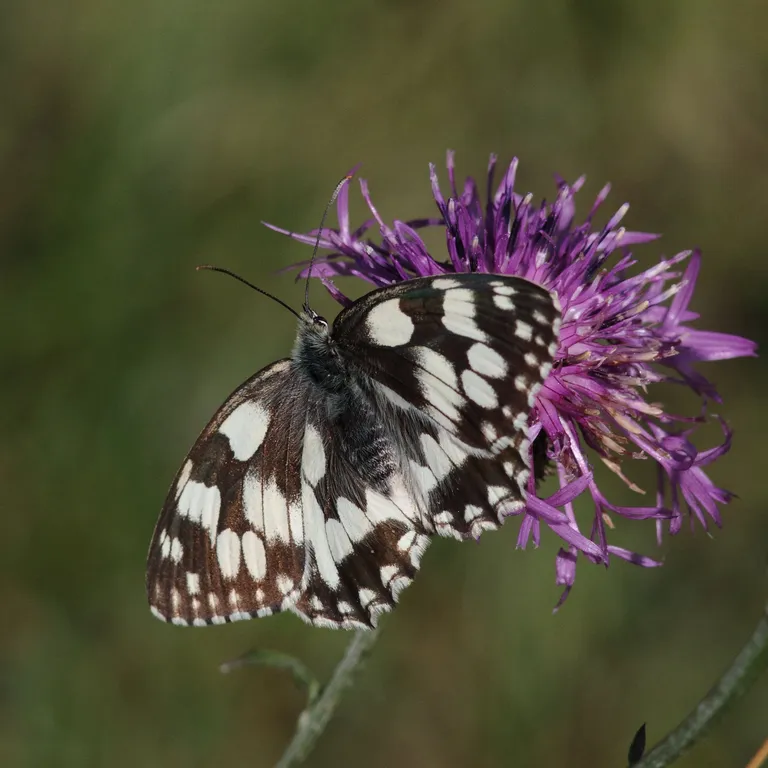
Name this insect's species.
Melanargia galathea
